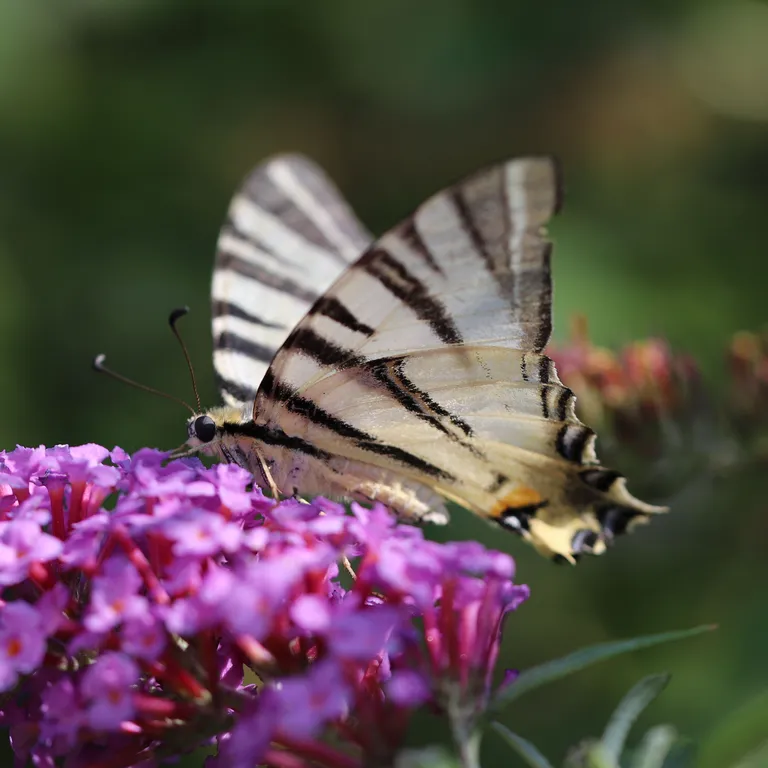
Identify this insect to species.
Iphiclides podalirius
